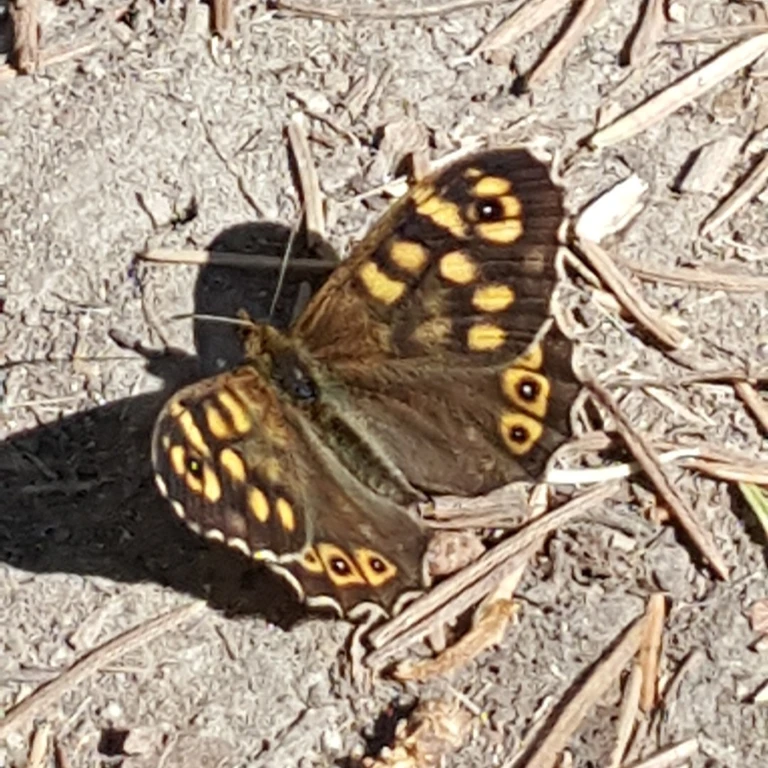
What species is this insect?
Pararge aegeria
